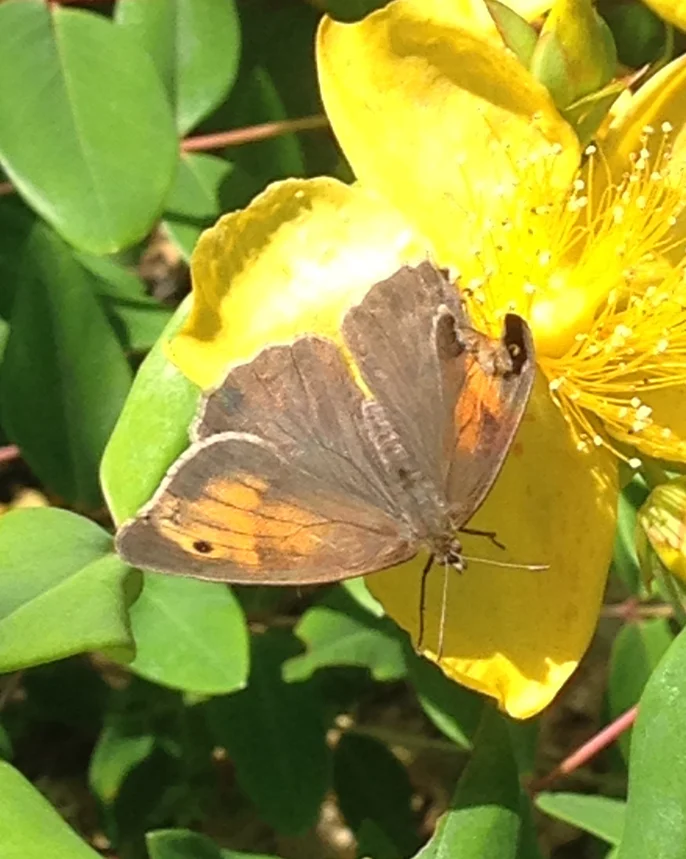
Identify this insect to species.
Maniola jurtina
